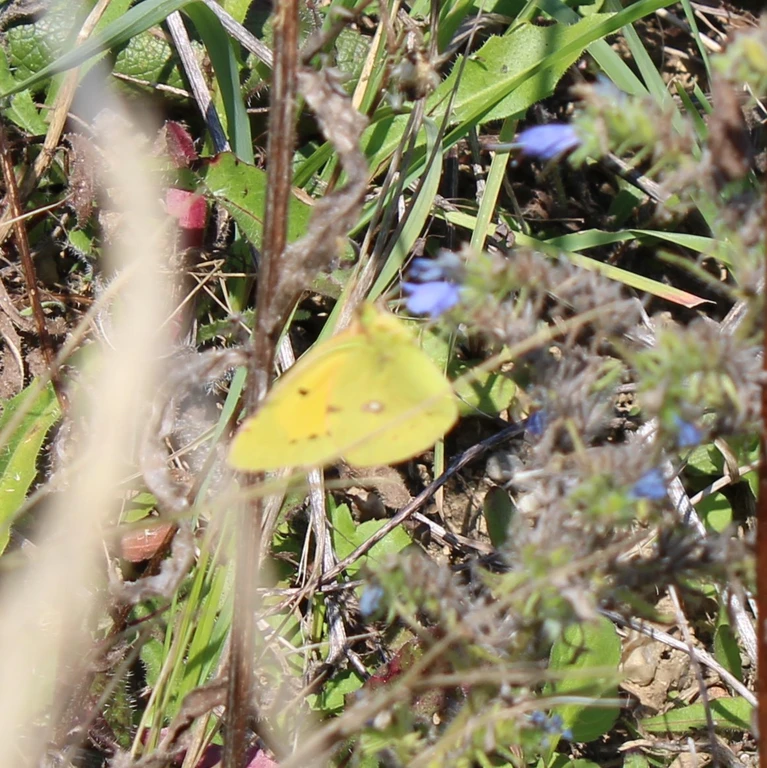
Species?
Colias croceus
